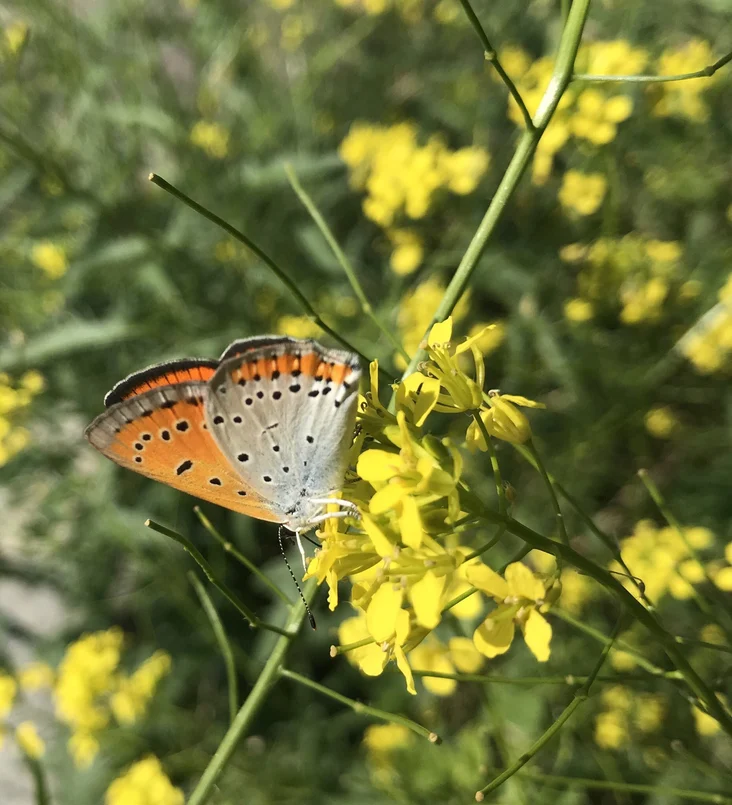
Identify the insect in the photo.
Lycaena dispar
